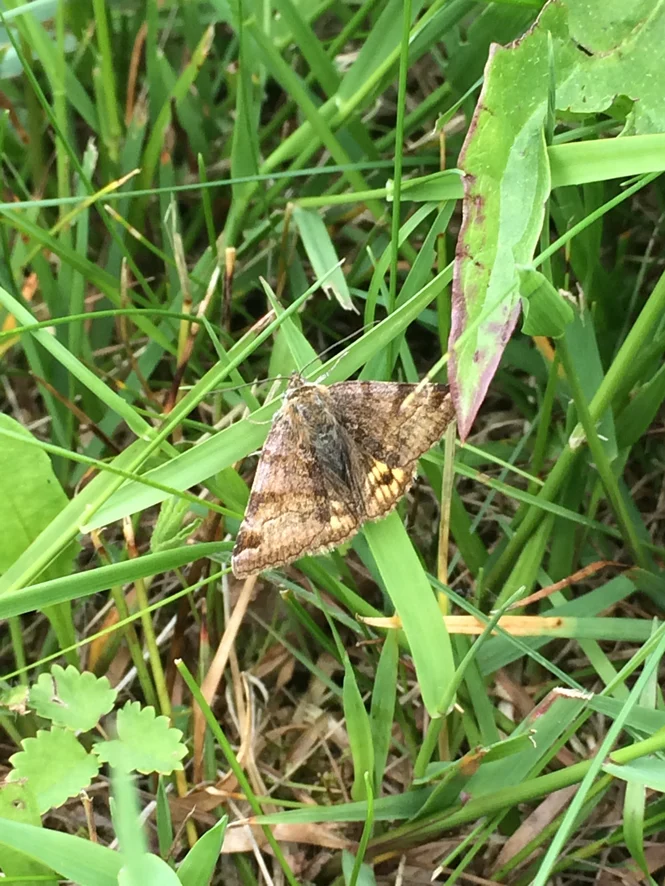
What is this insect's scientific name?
Euclidia glyphica
